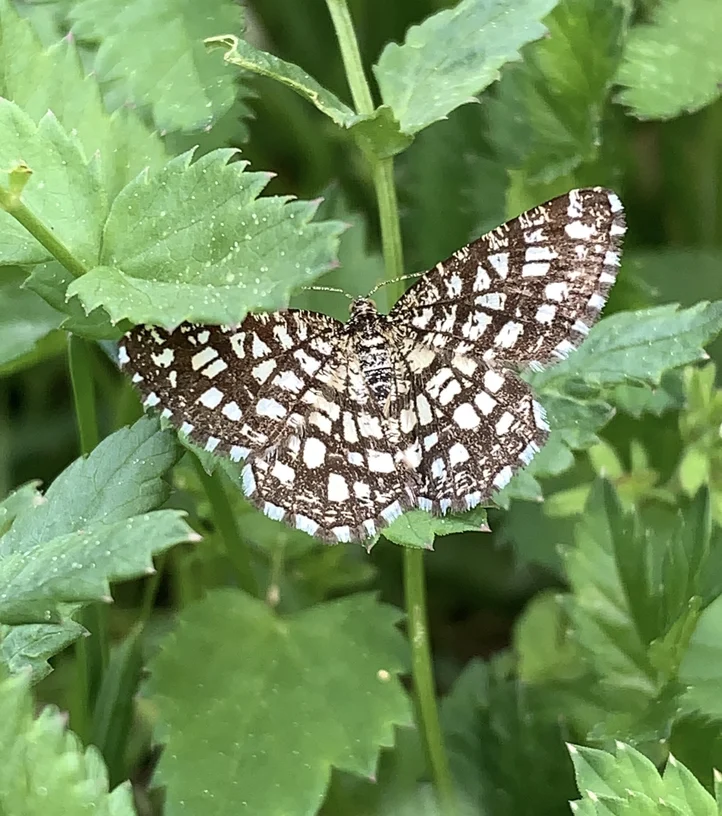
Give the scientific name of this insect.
Chiasmia clathrata
